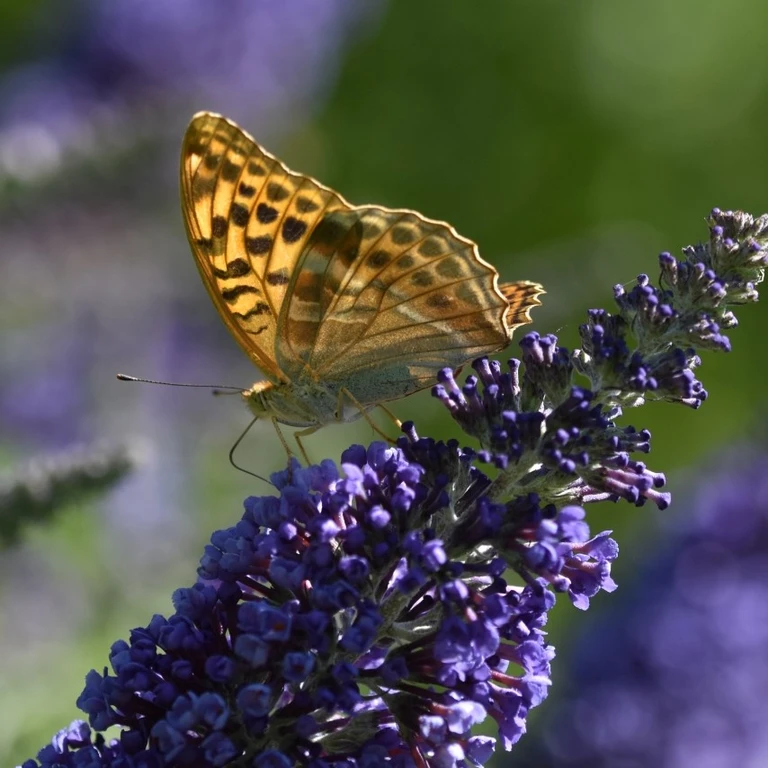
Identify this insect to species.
Argynnis paphia
